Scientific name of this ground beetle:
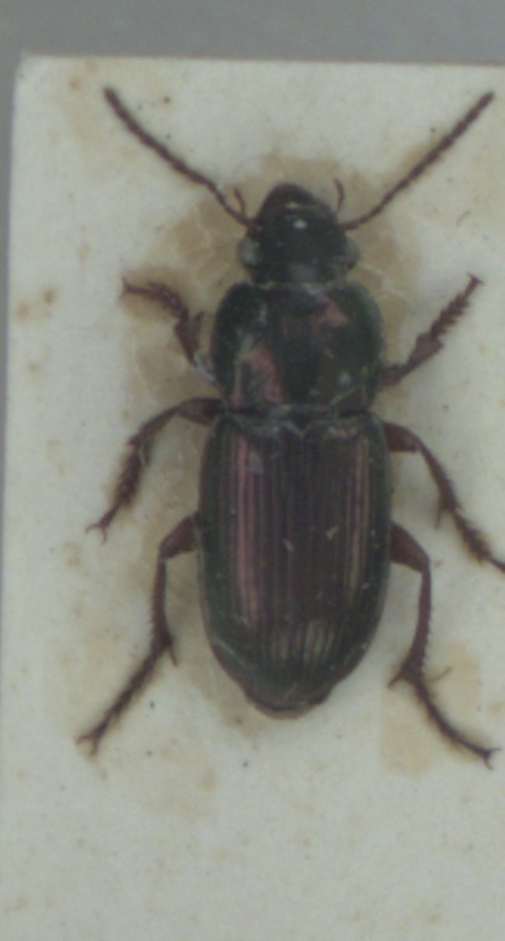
Harpalus affinis
